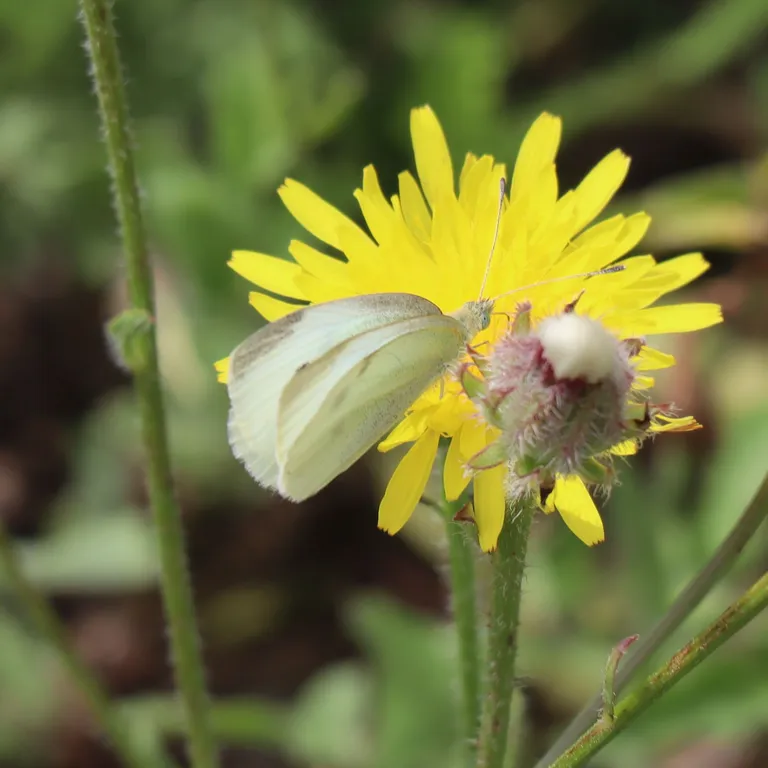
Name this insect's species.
Pieris rapae
